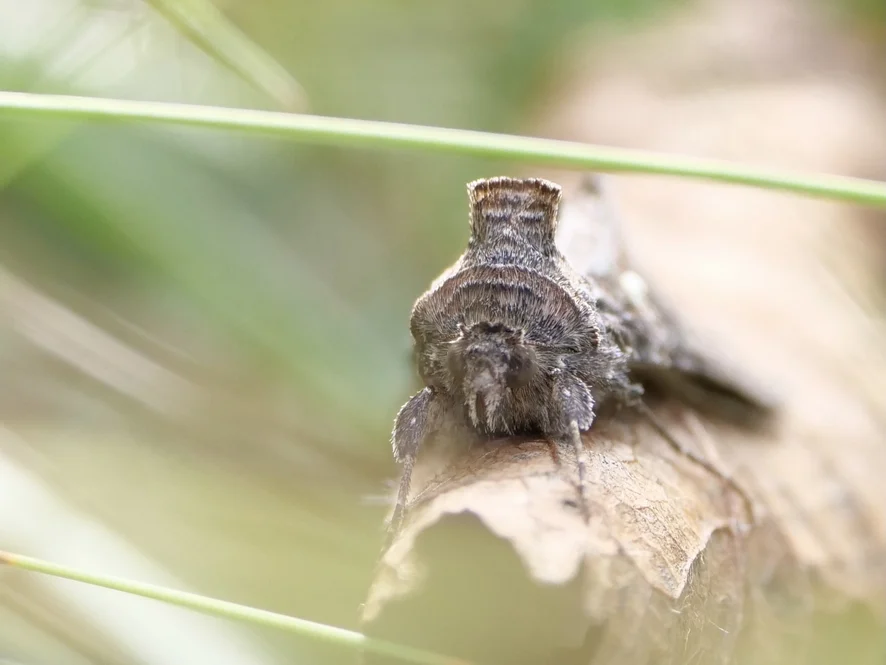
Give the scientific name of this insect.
Autographa gamma
